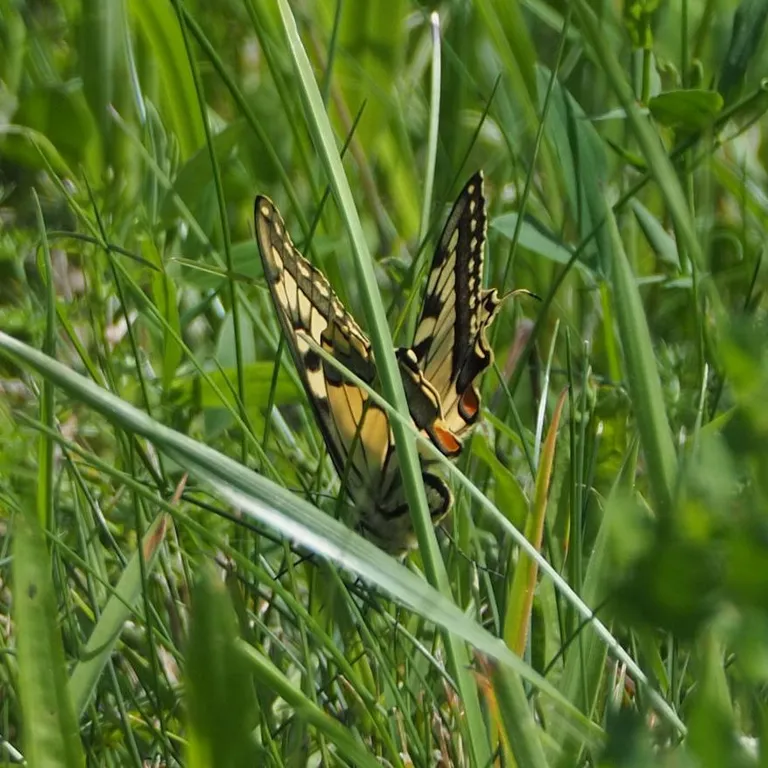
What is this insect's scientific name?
Papilio machaon
